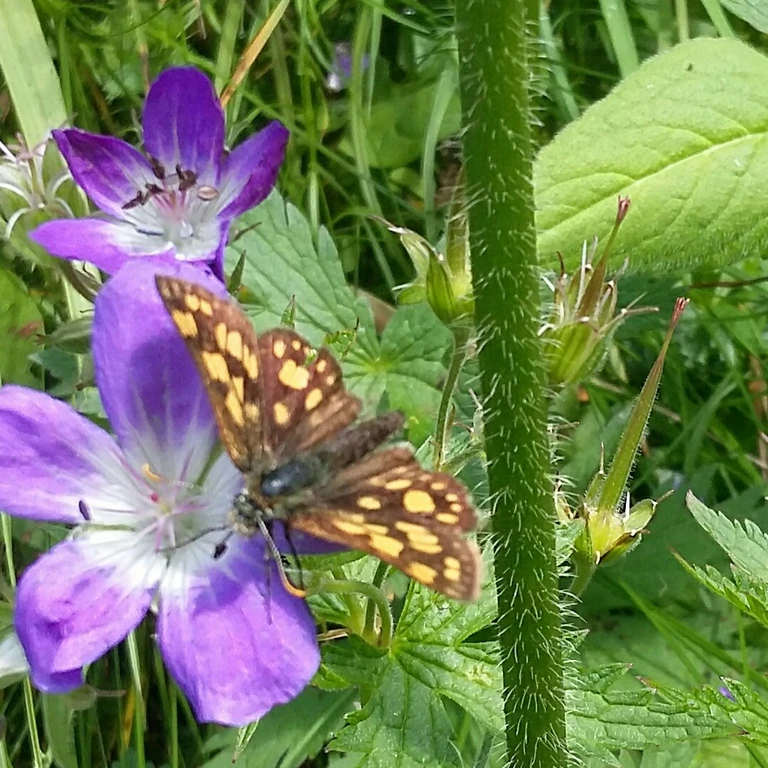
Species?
Carterocephalus palaemon
